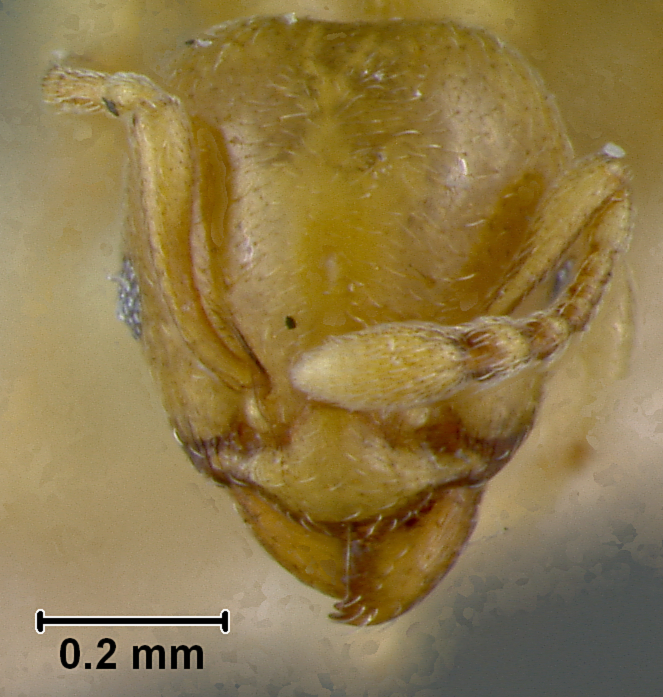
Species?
Allomerus octoarticulatus
